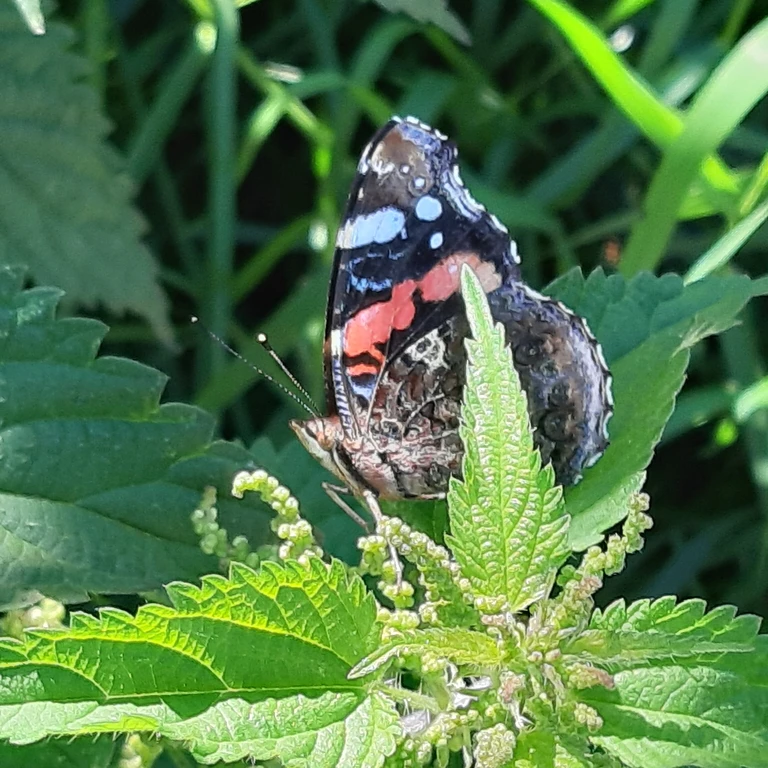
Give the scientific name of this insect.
Vanessa atalanta
